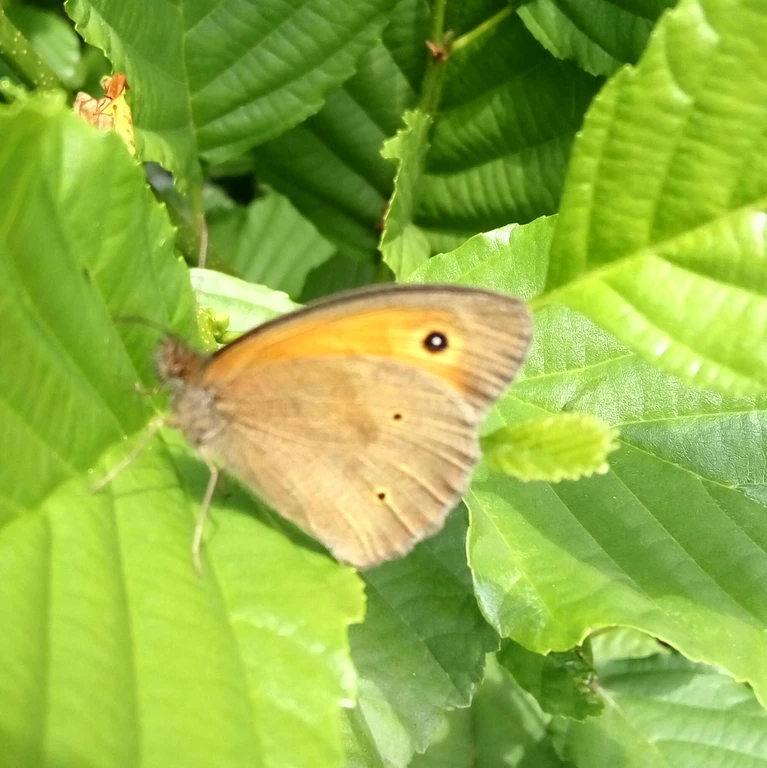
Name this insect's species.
Maniola jurtina
